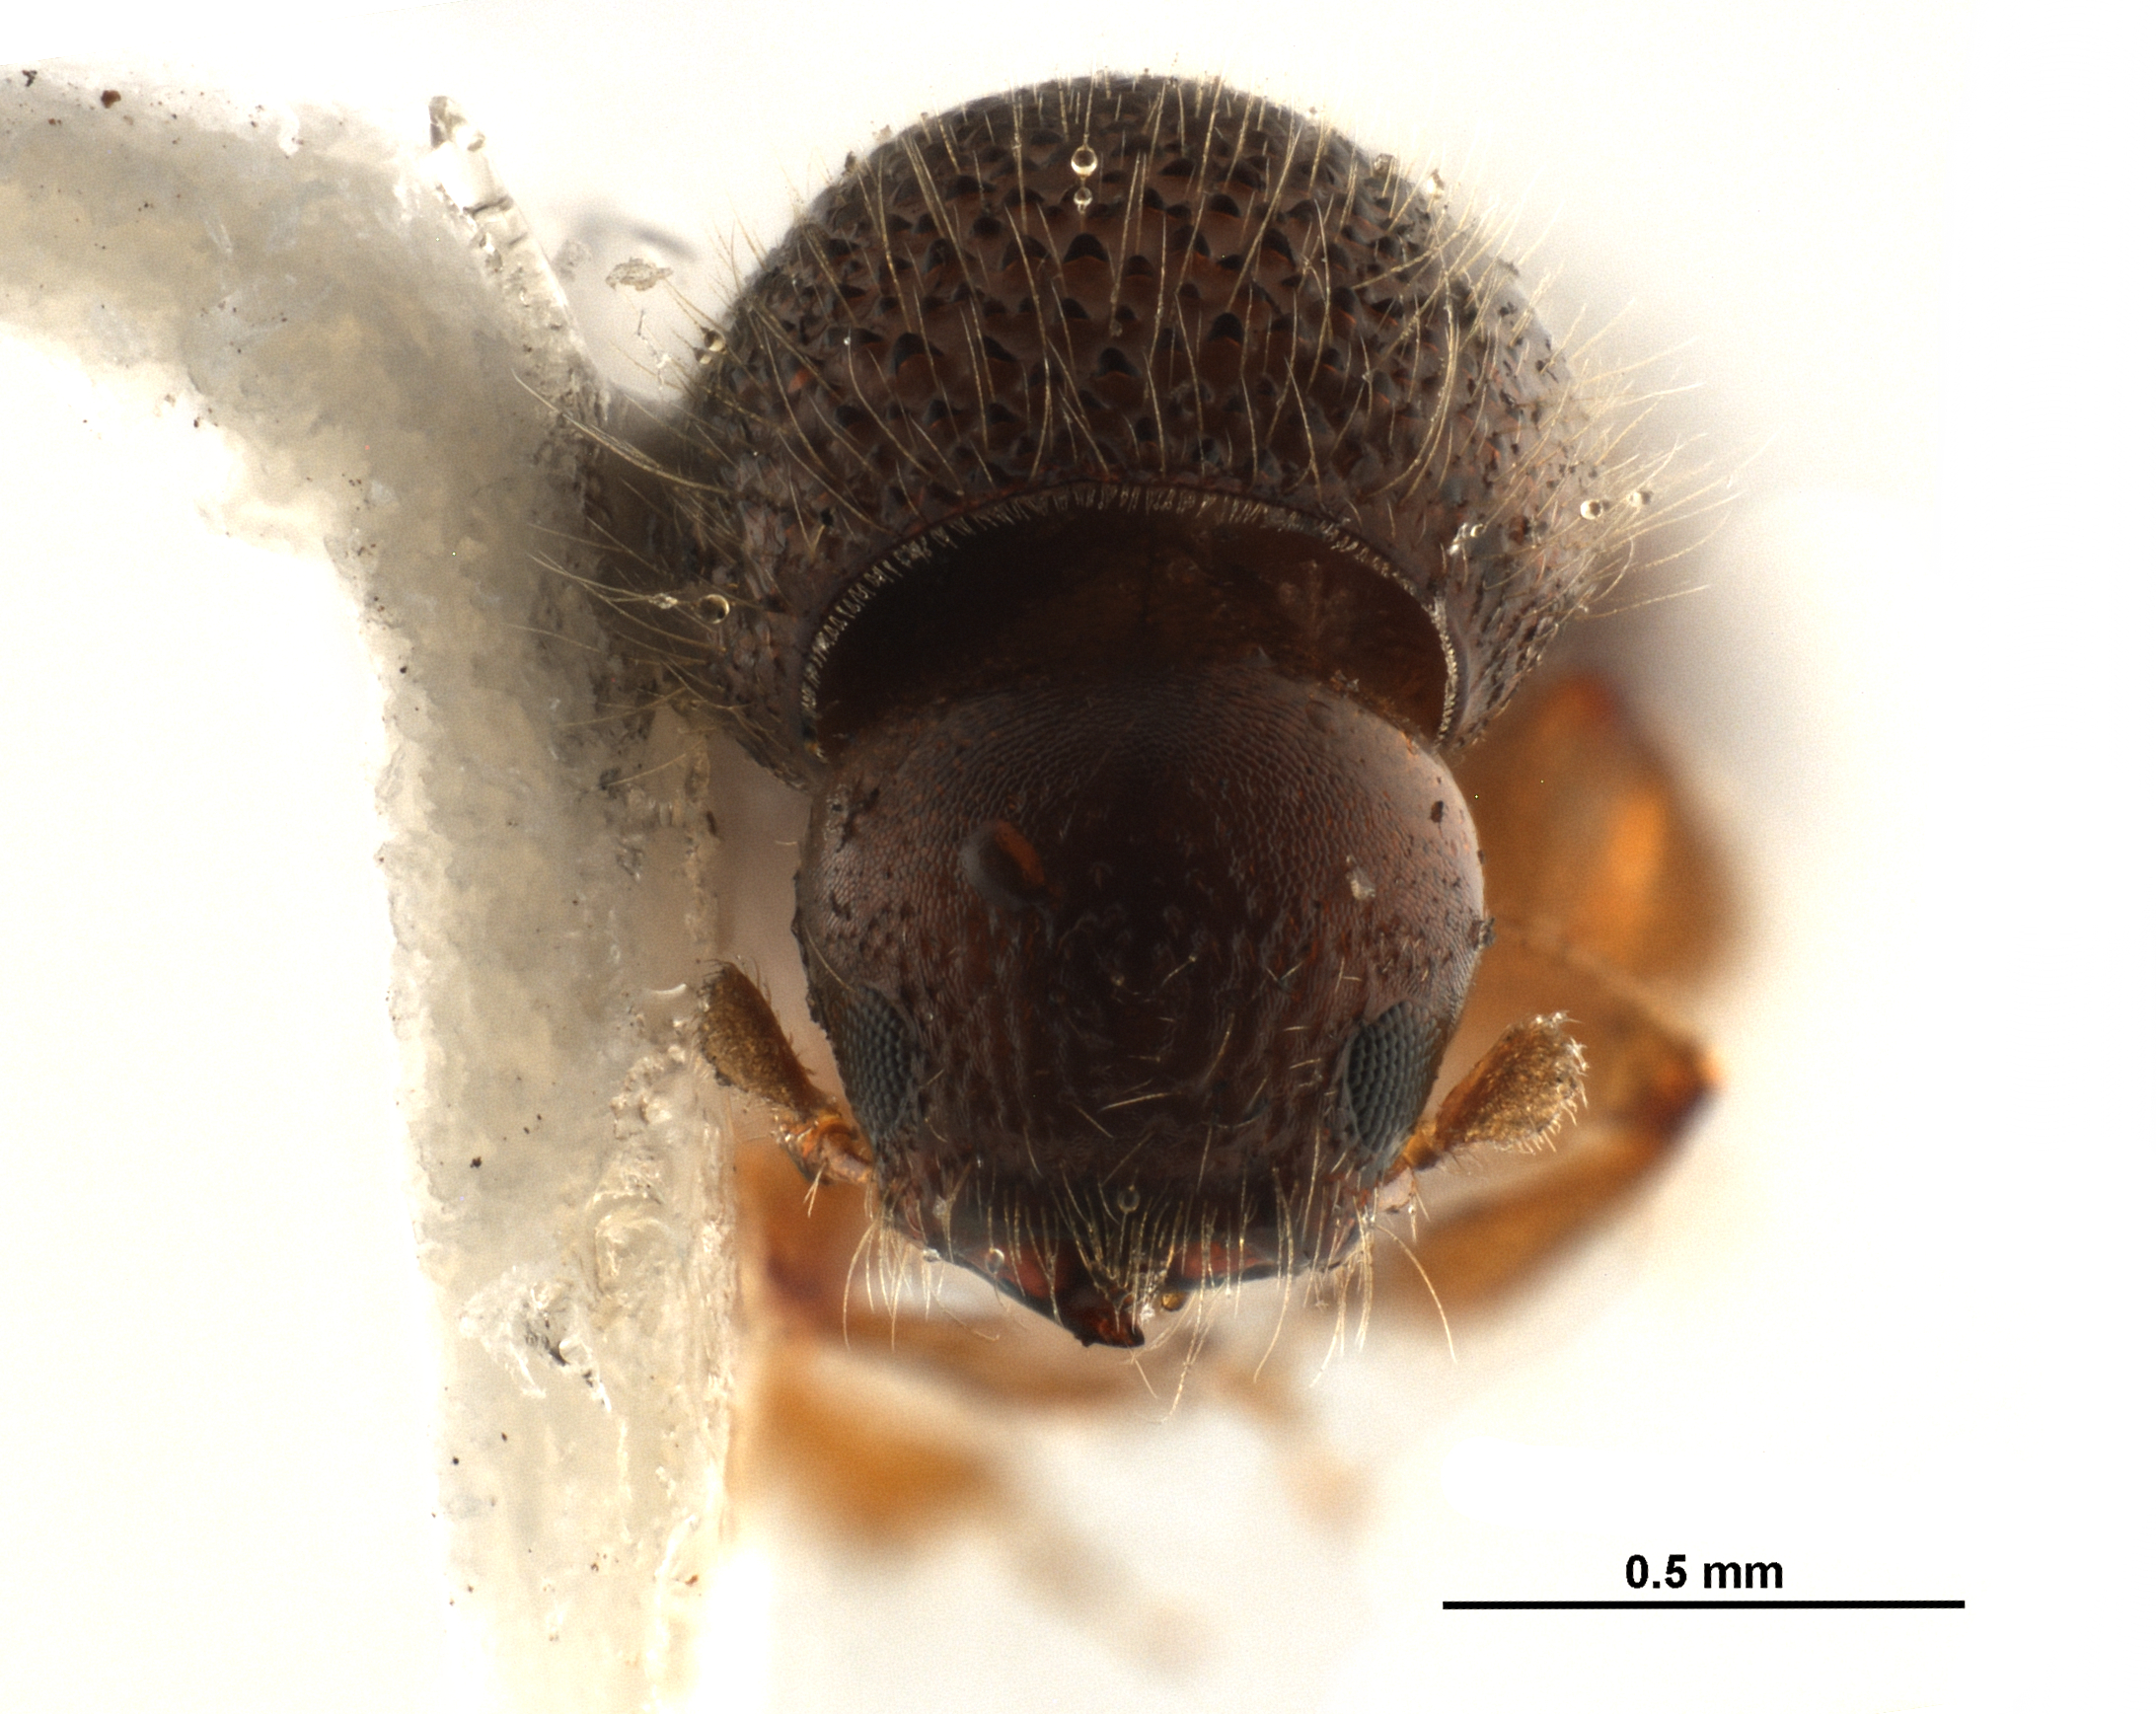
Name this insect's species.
Ambrosiodmus pseudocitri
